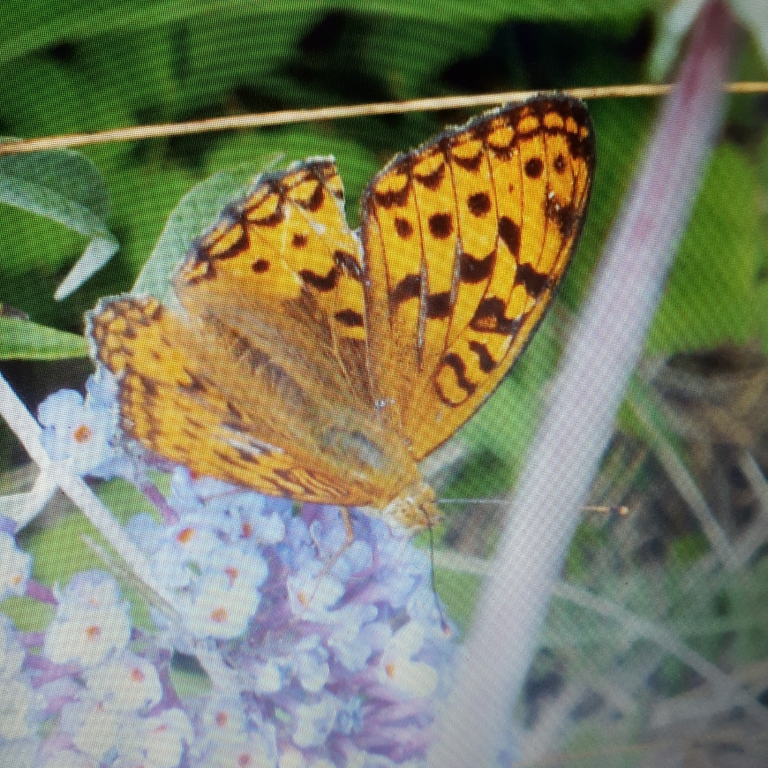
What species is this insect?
Fabriciana adippe
